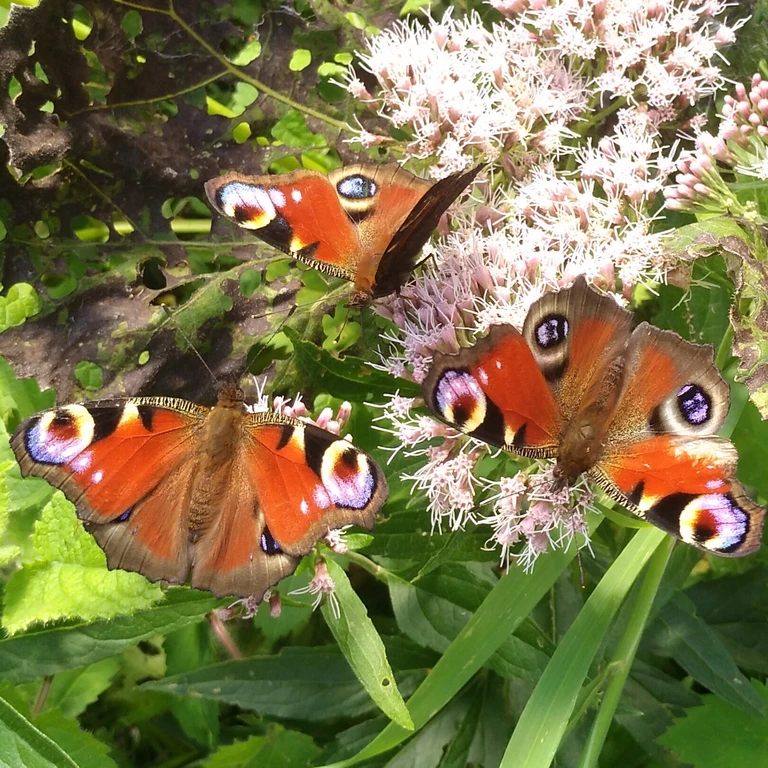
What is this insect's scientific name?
Aglais io
